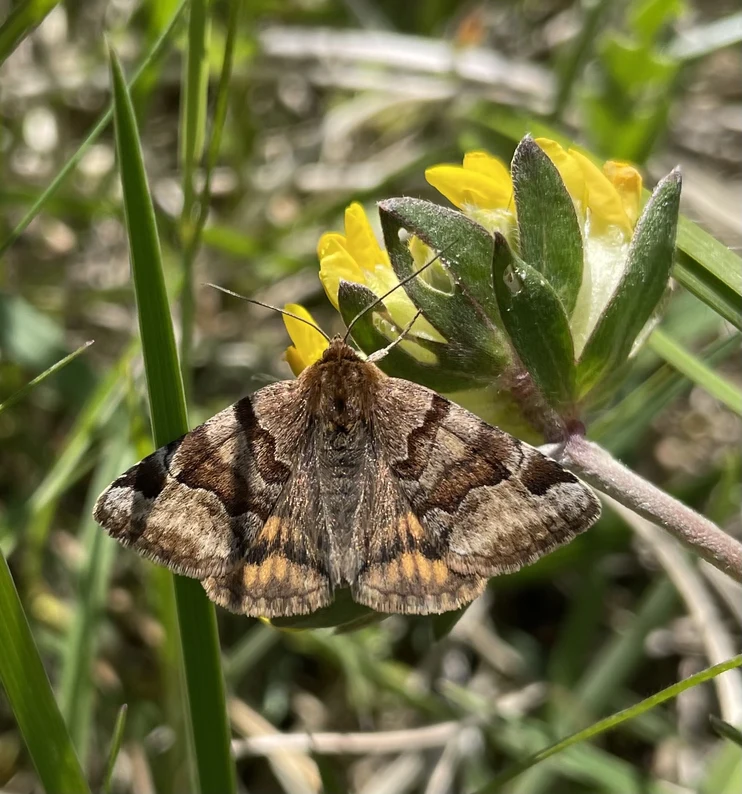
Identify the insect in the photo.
Euclidia glyphica
